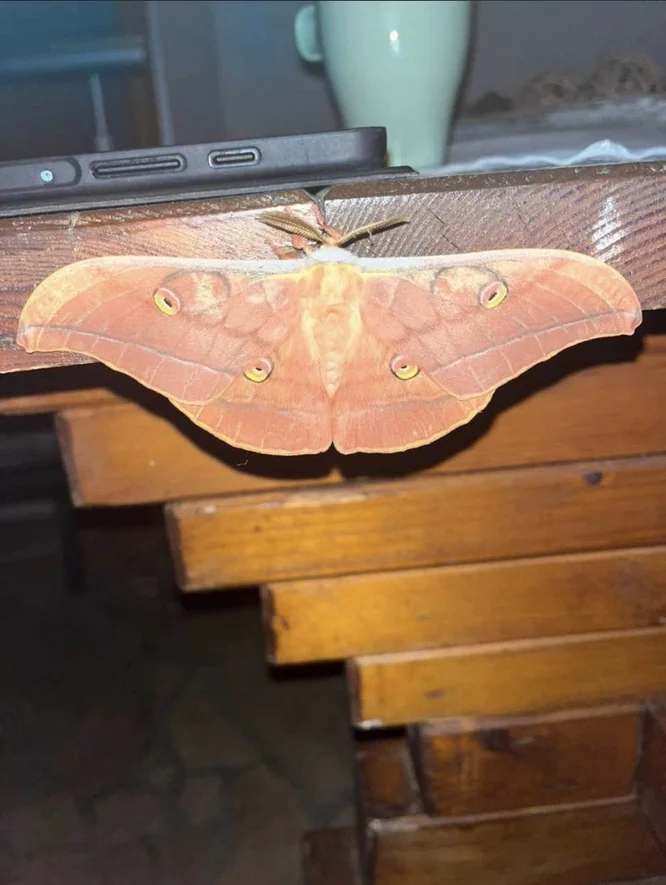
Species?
Antheraea yamamai
